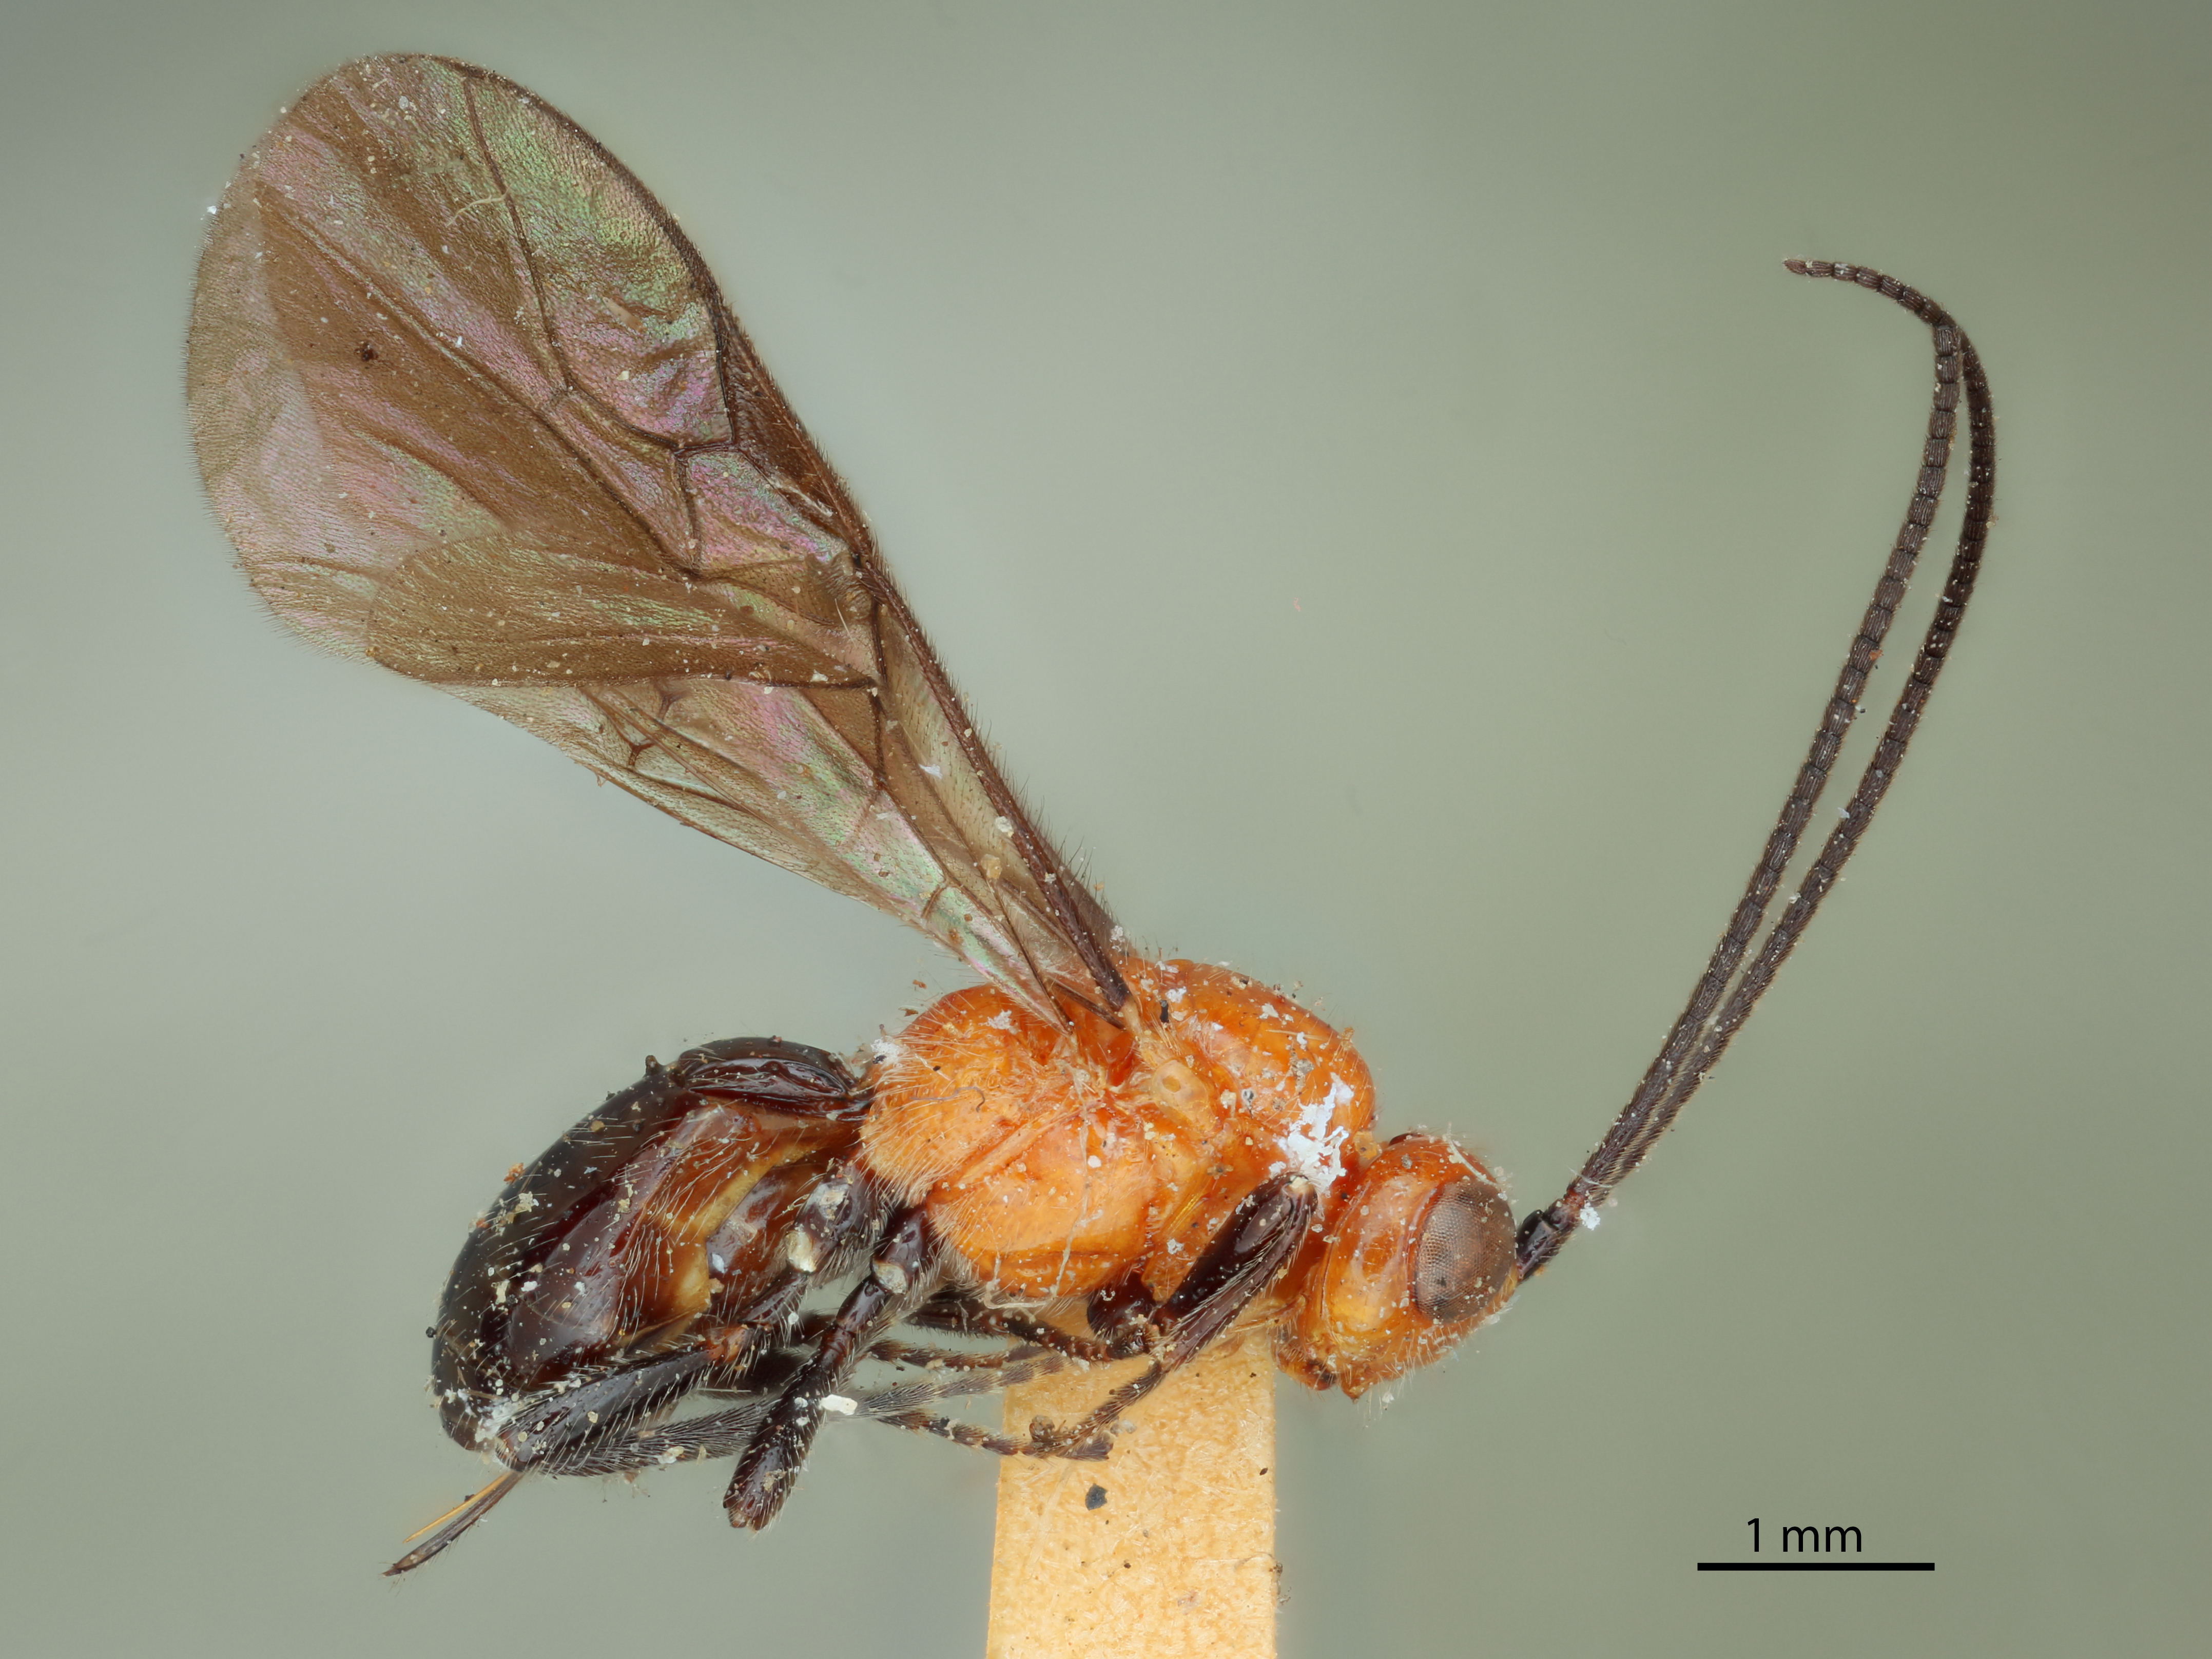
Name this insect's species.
Diachasma carpocapsa
